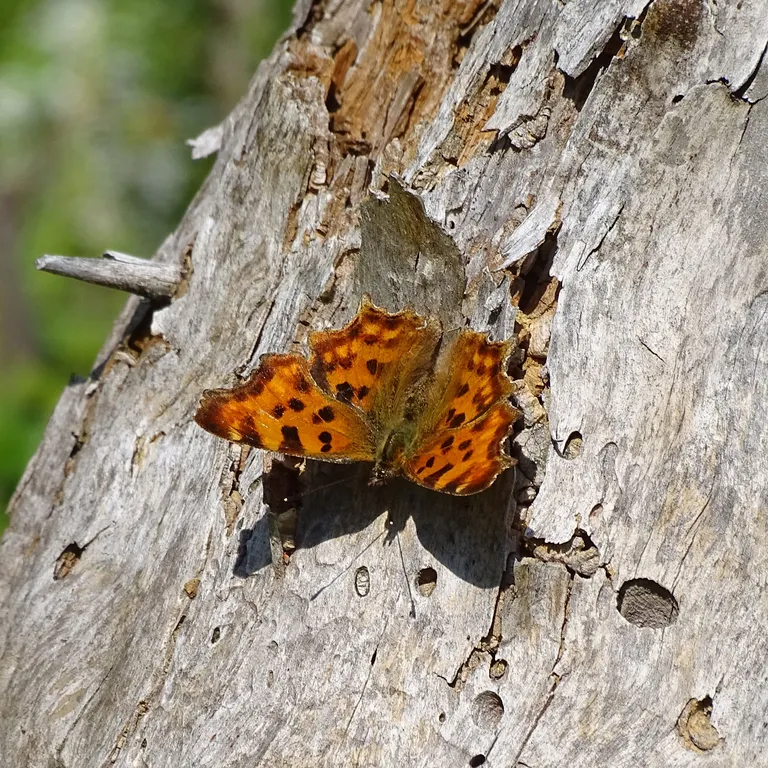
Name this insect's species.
Polygonia c-album
